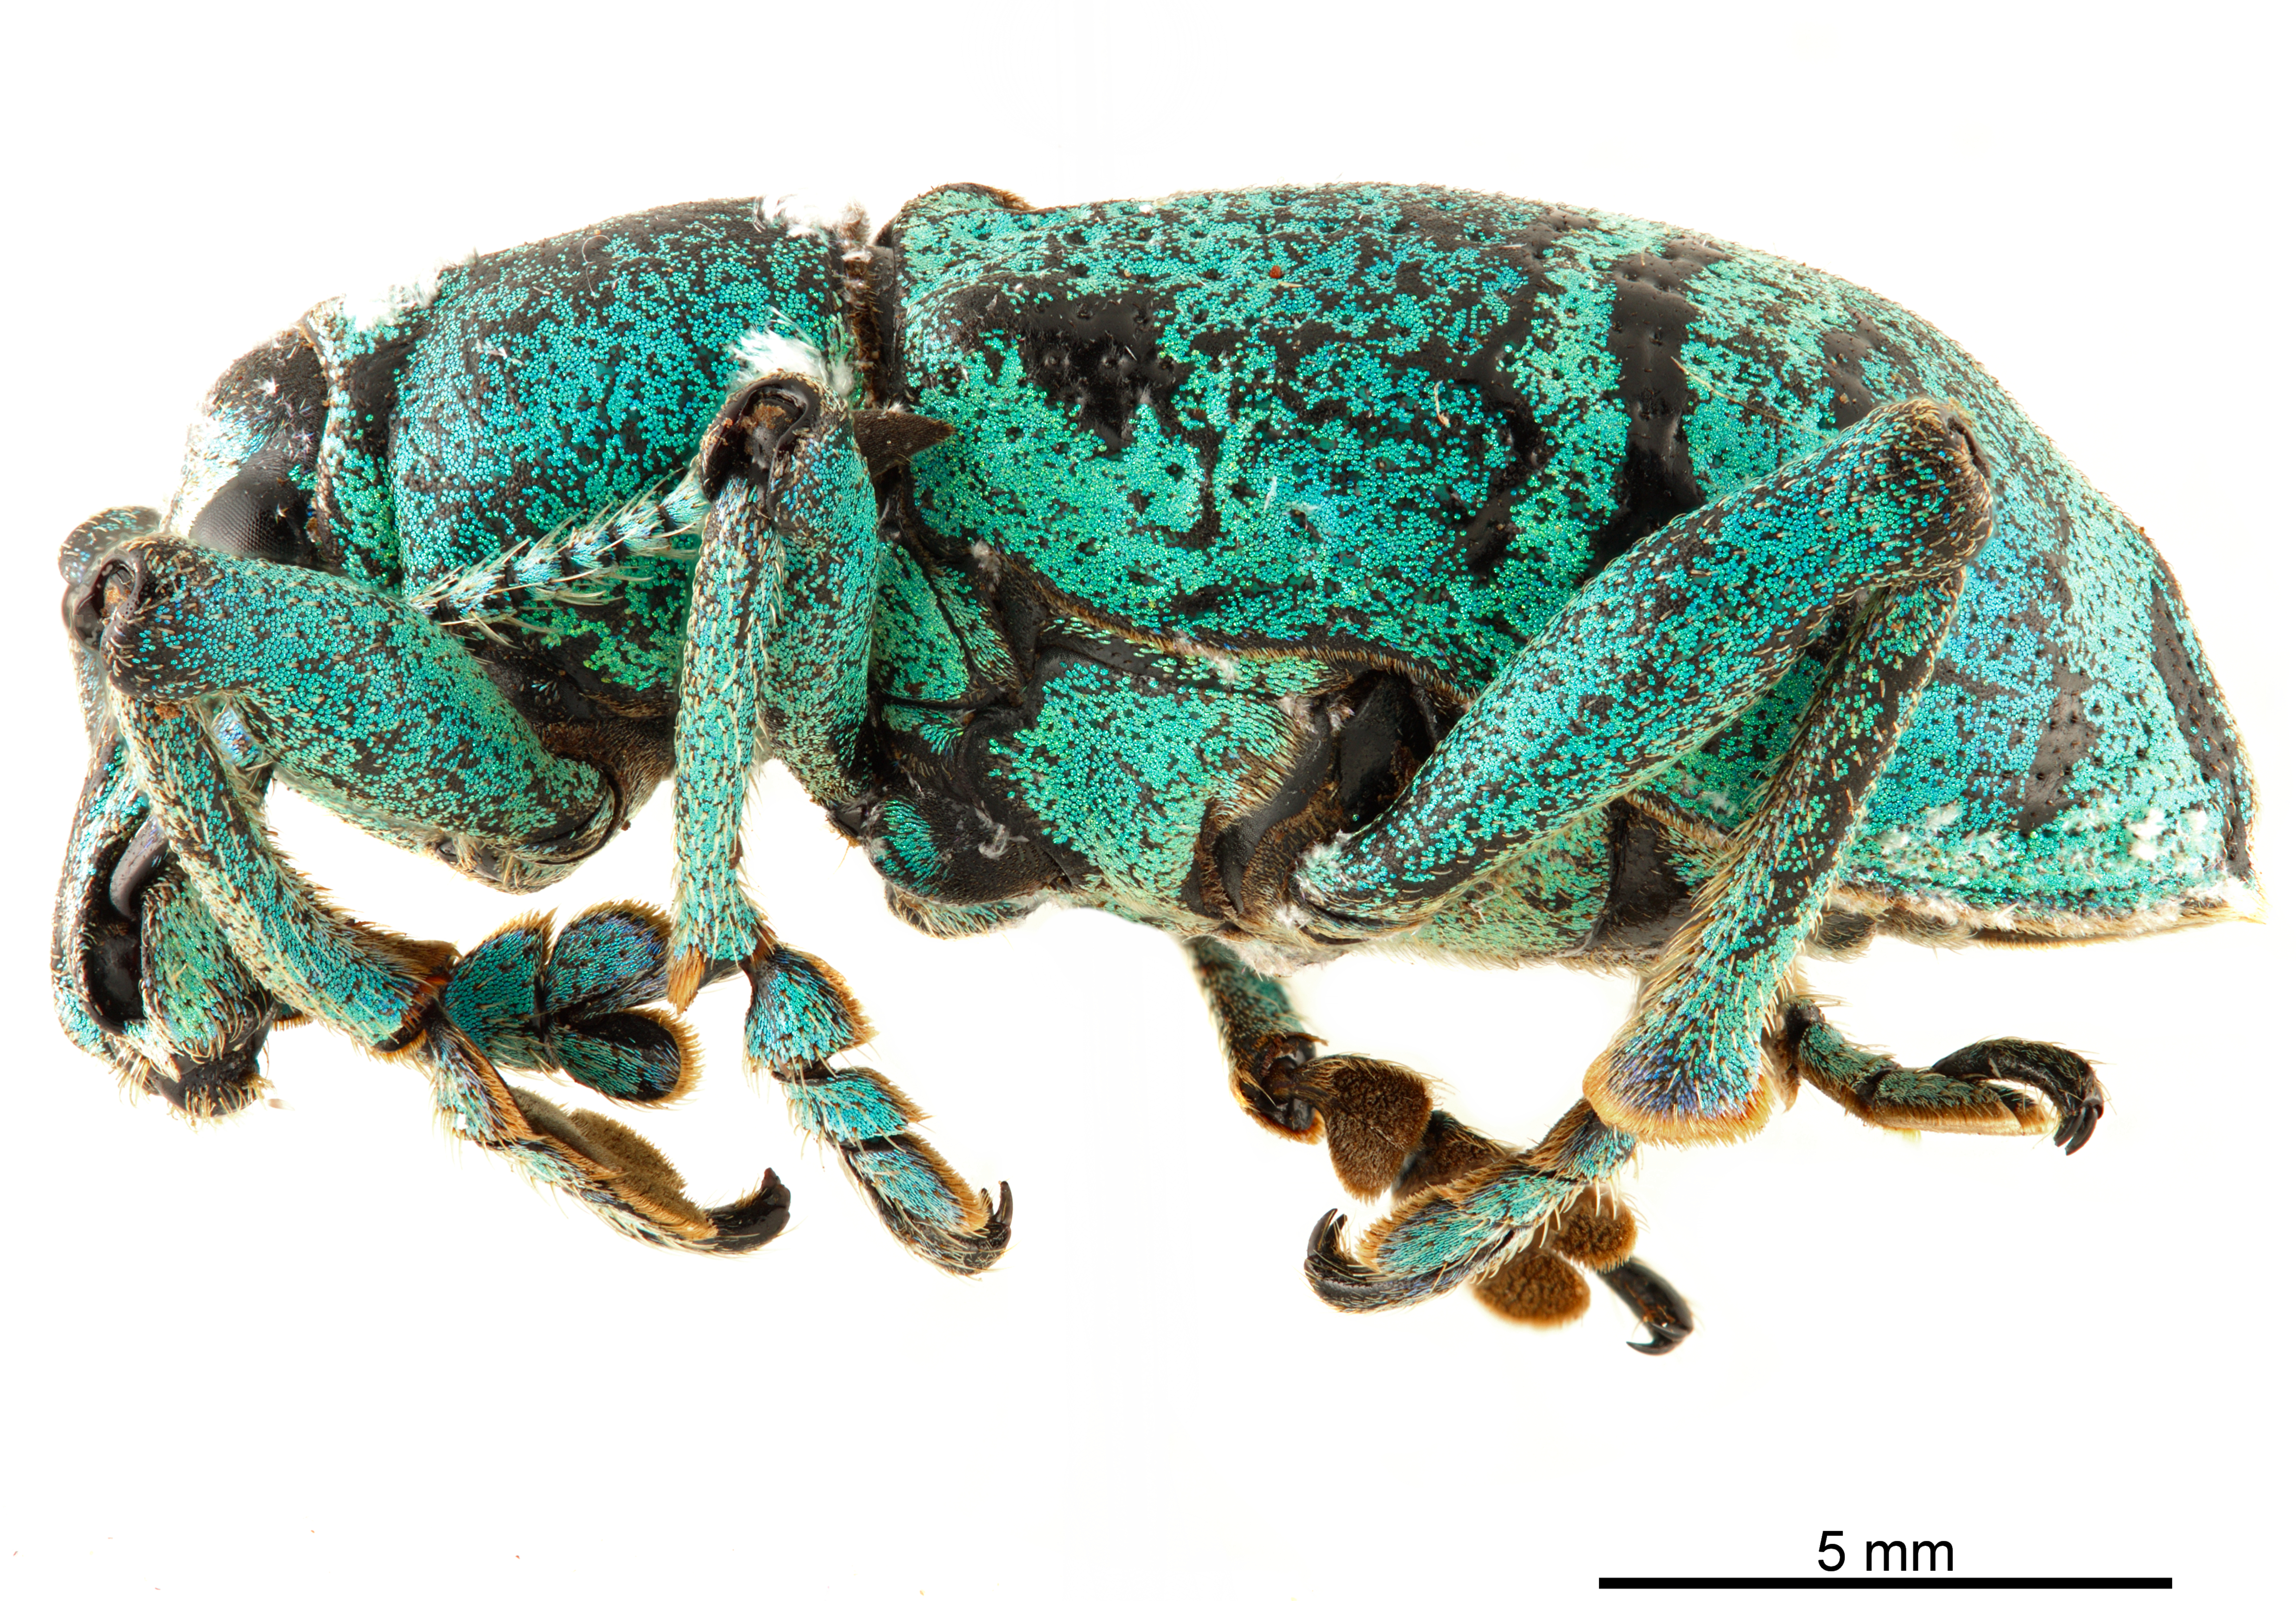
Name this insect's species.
Eupholus humeralis
